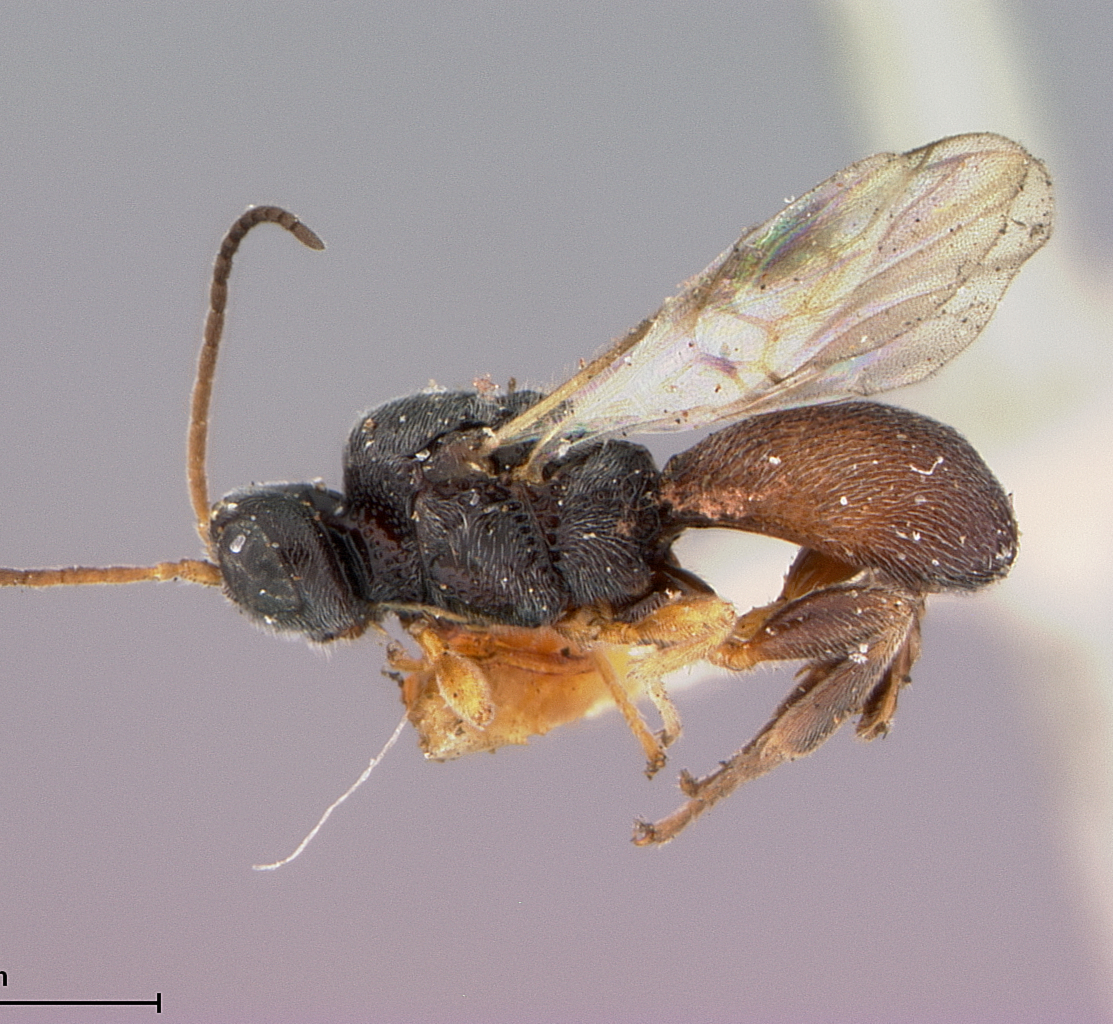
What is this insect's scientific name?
Urosigalphus otidocephali
